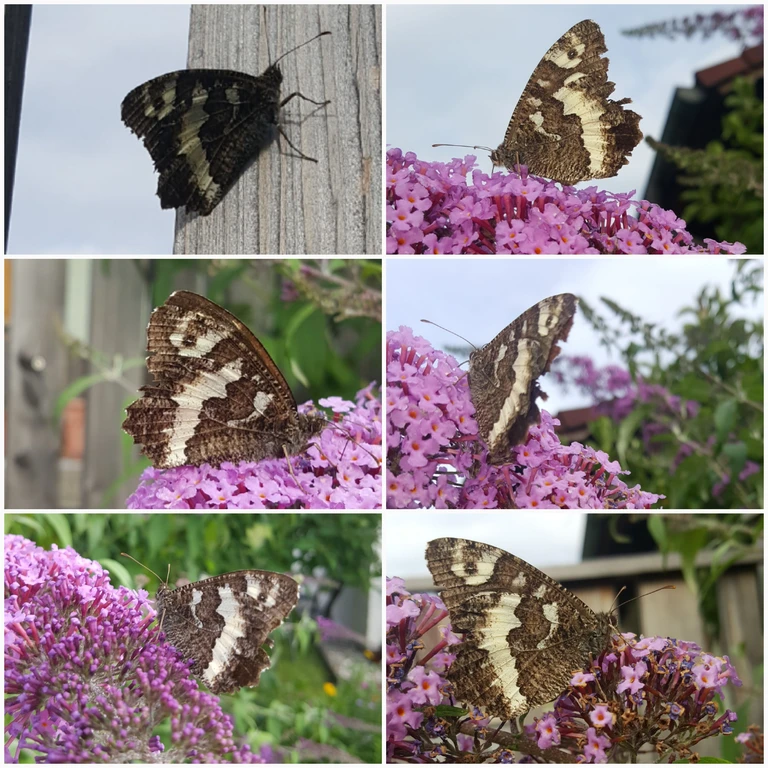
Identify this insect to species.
Brintesia circe
